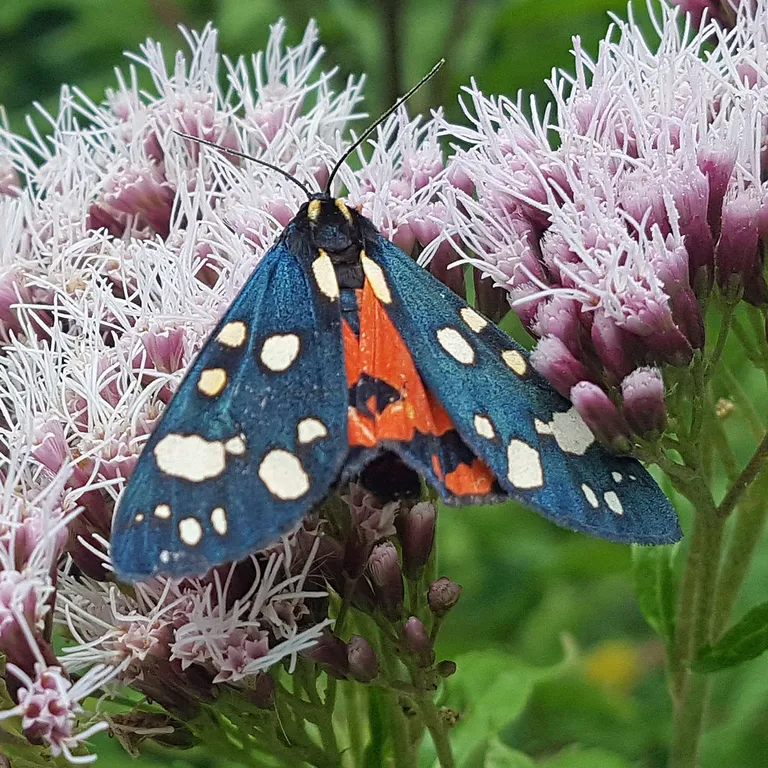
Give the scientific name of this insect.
Callimorpha dominula
